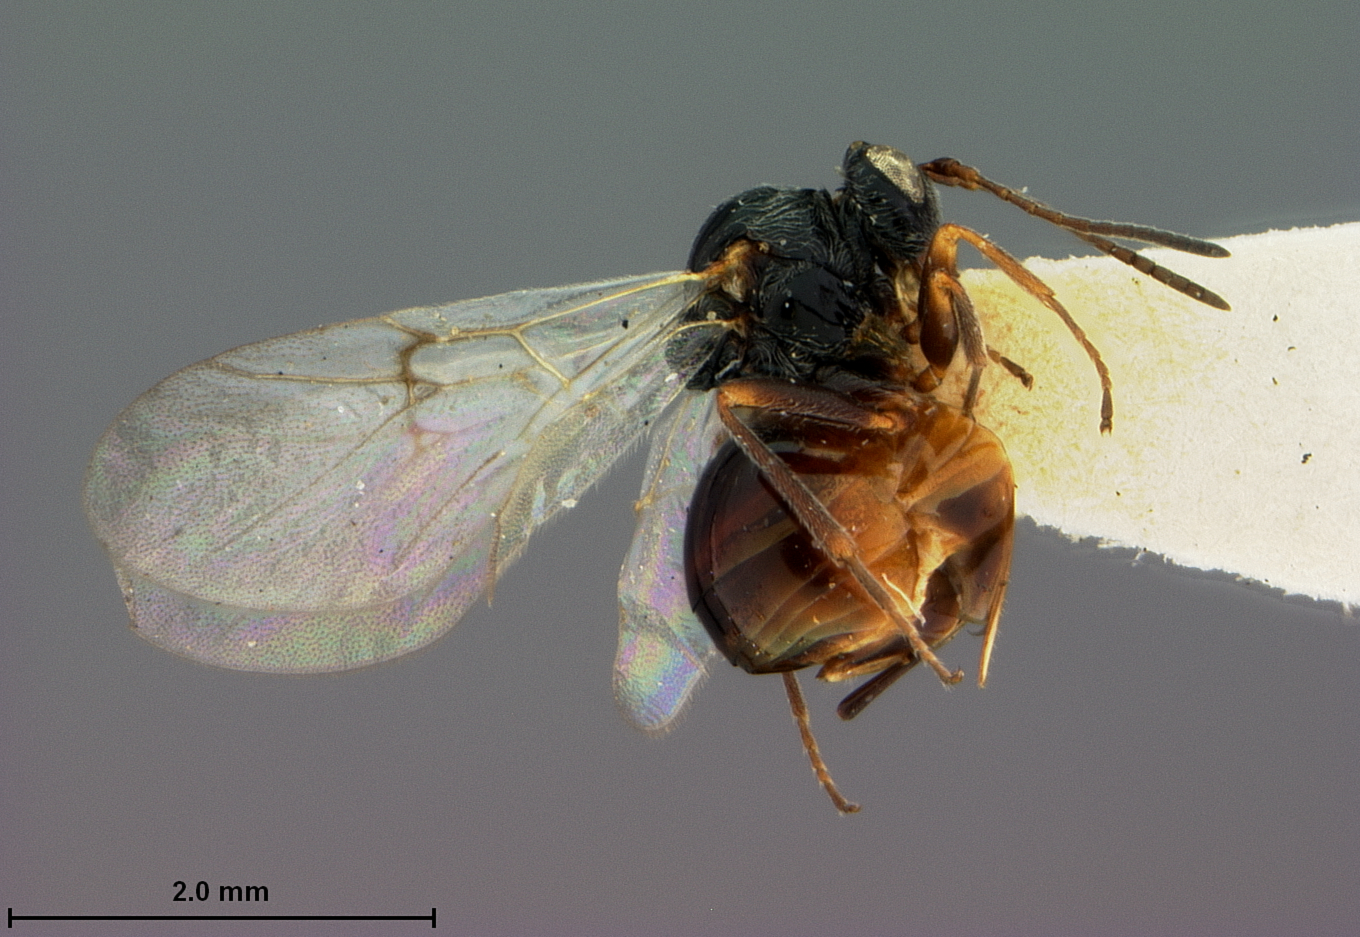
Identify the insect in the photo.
Andricus prescotti
